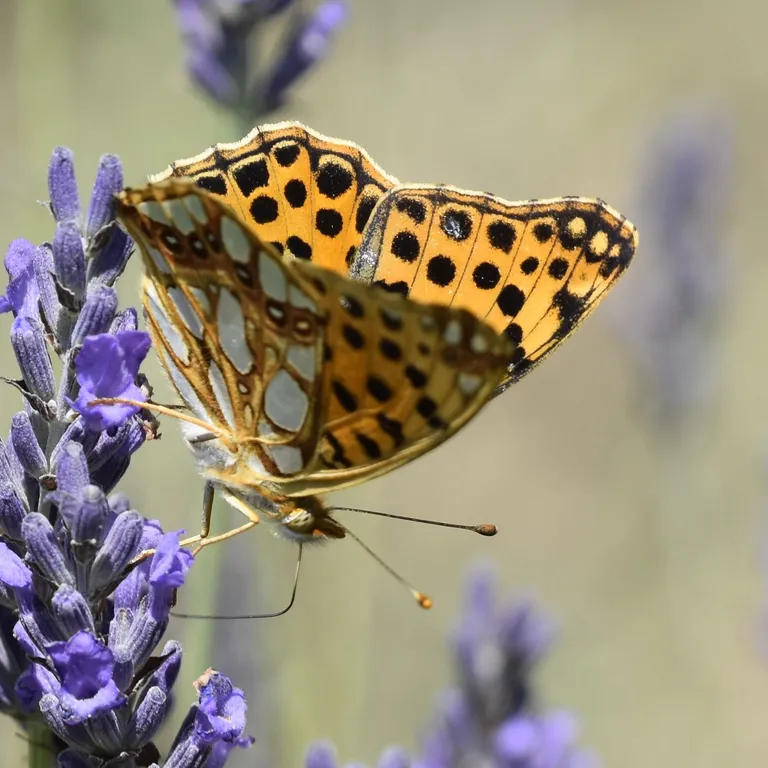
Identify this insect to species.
Issoria lathonia
